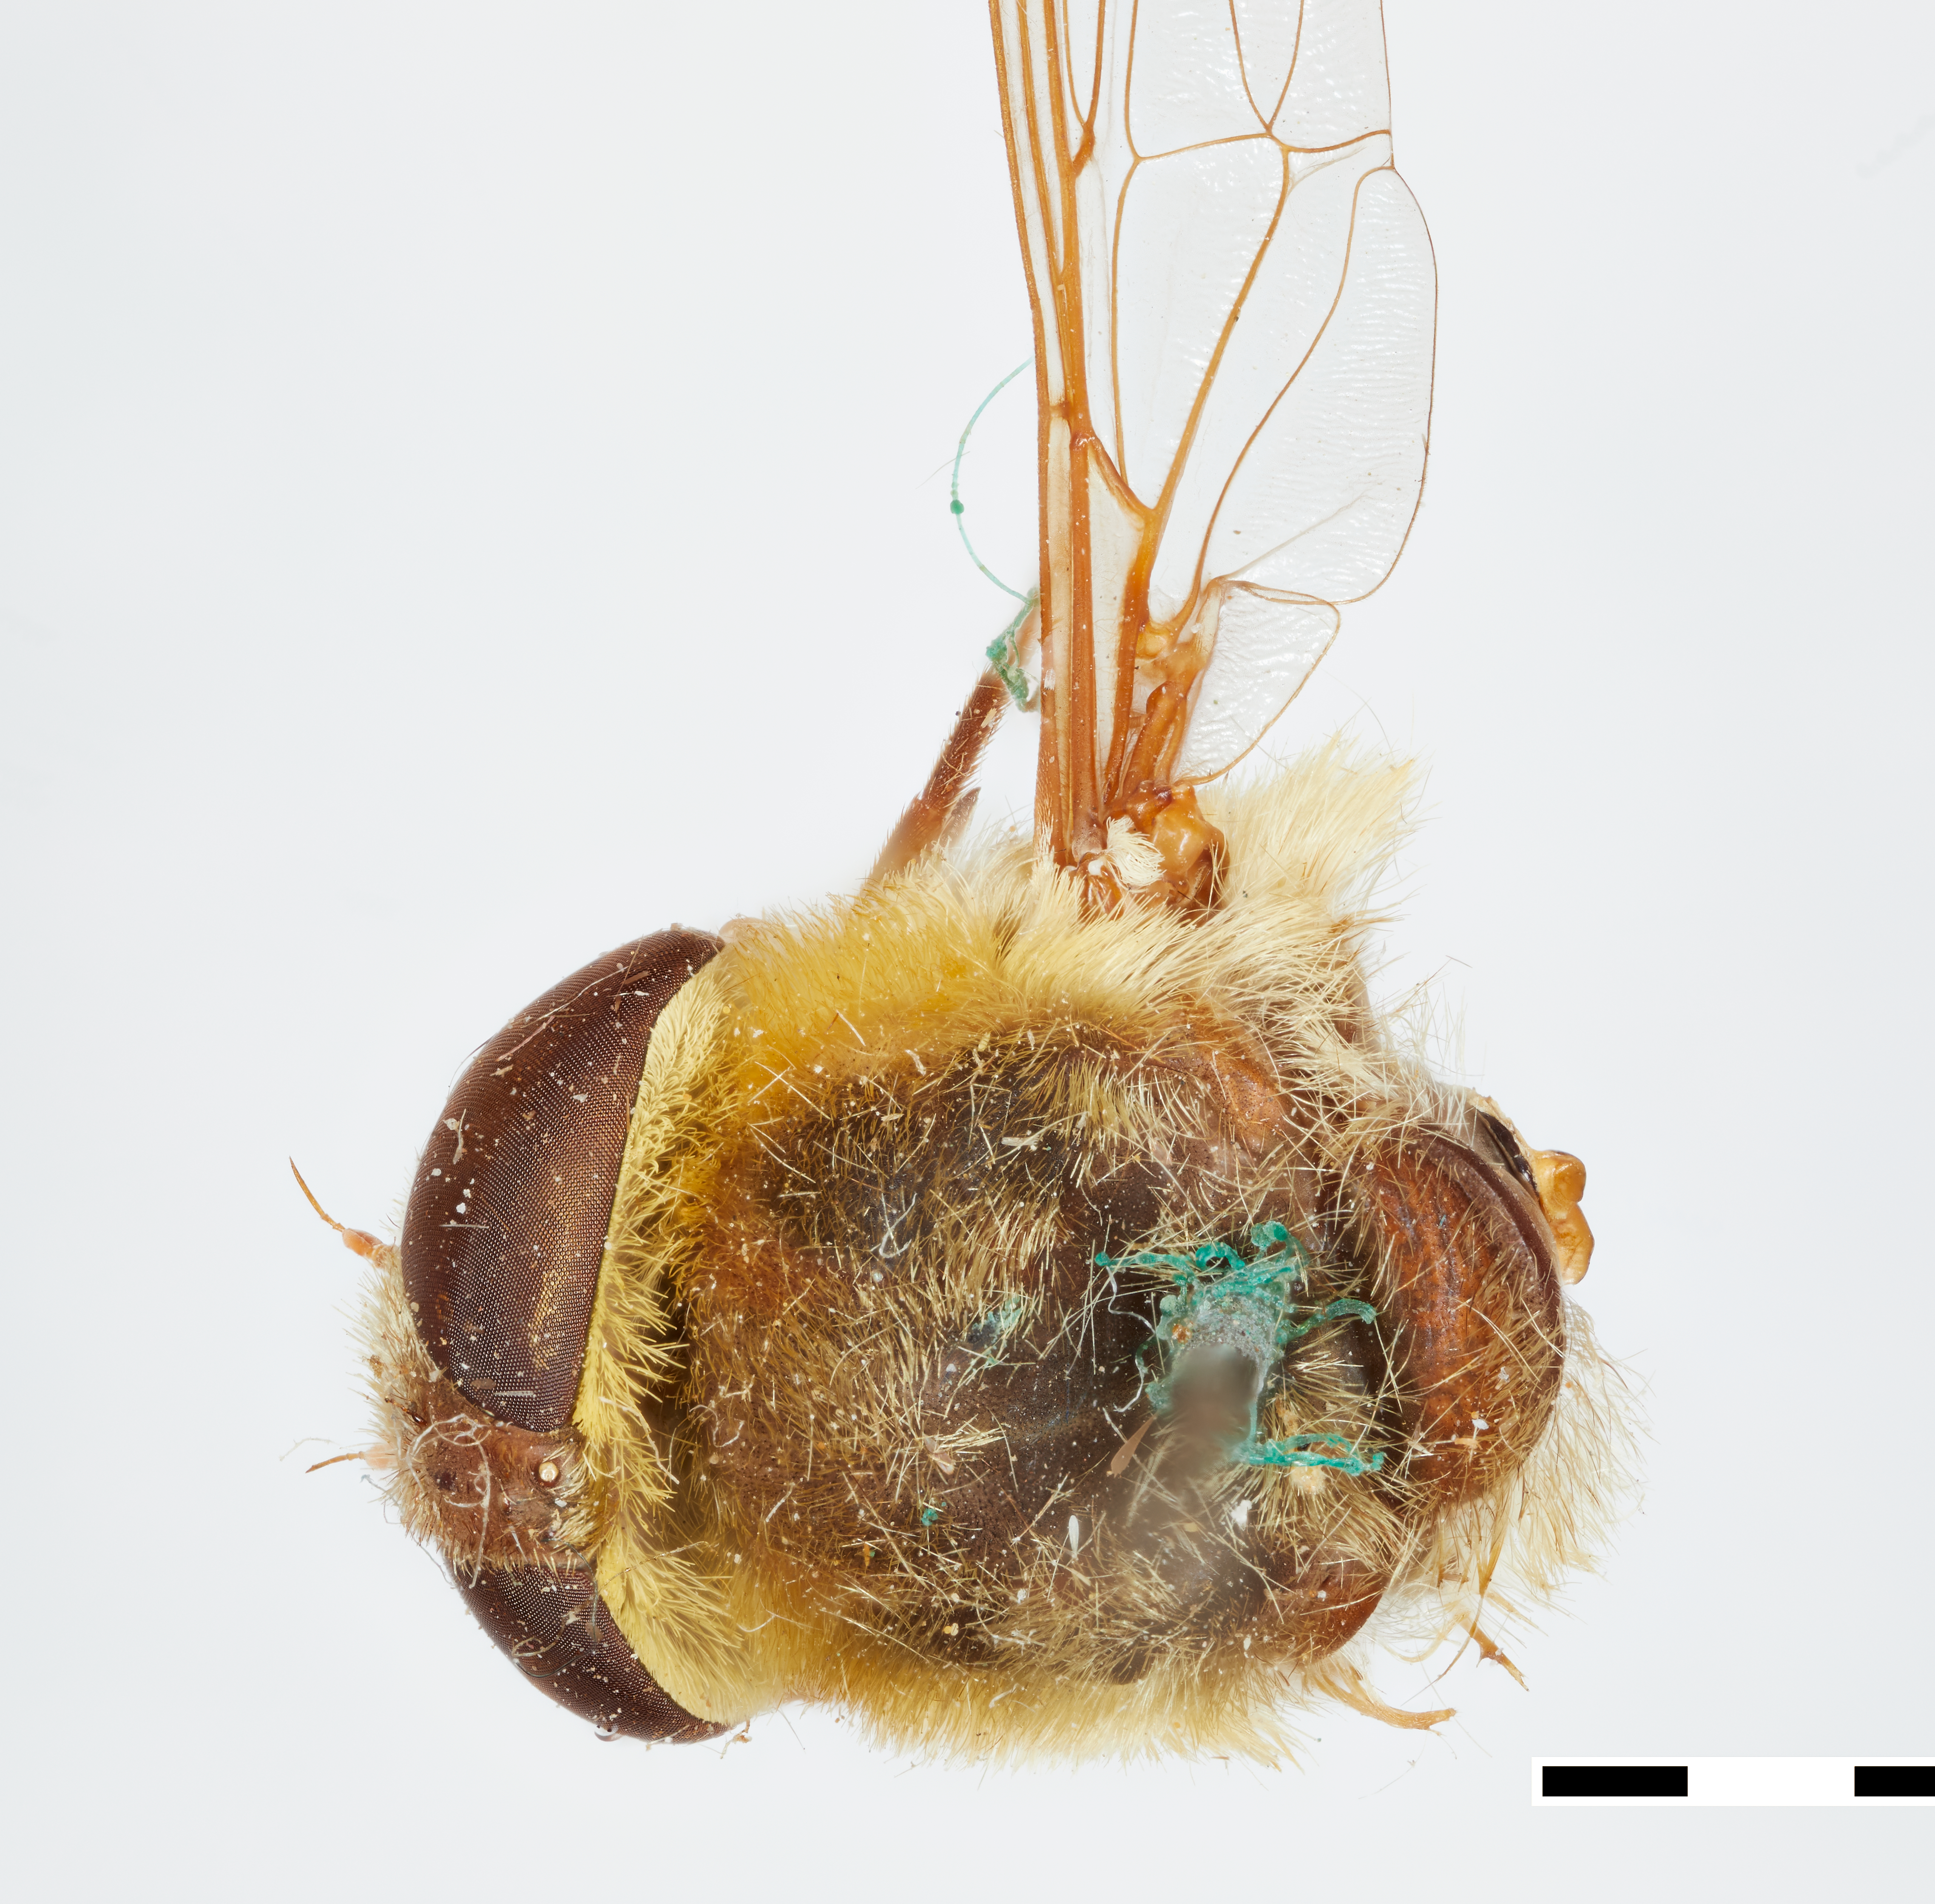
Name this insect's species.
Rhynchocephalus volaticus
